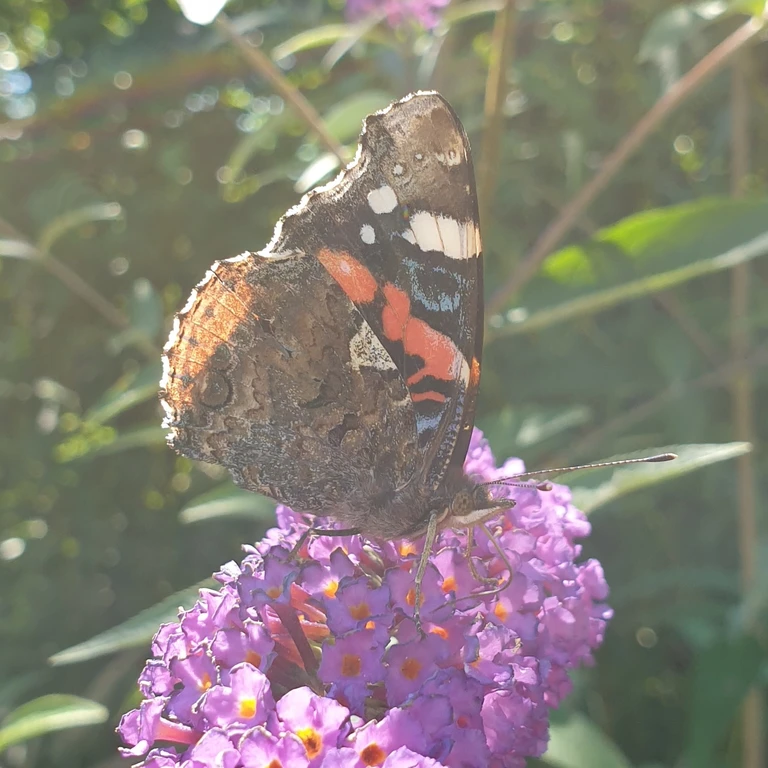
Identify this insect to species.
Vanessa atalanta
